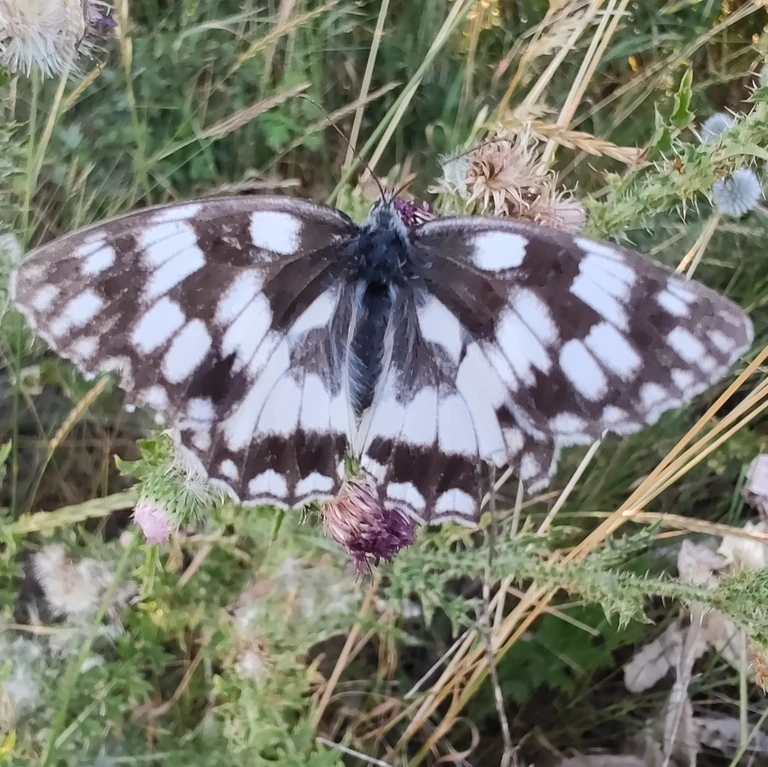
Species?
Melanargia galathea
